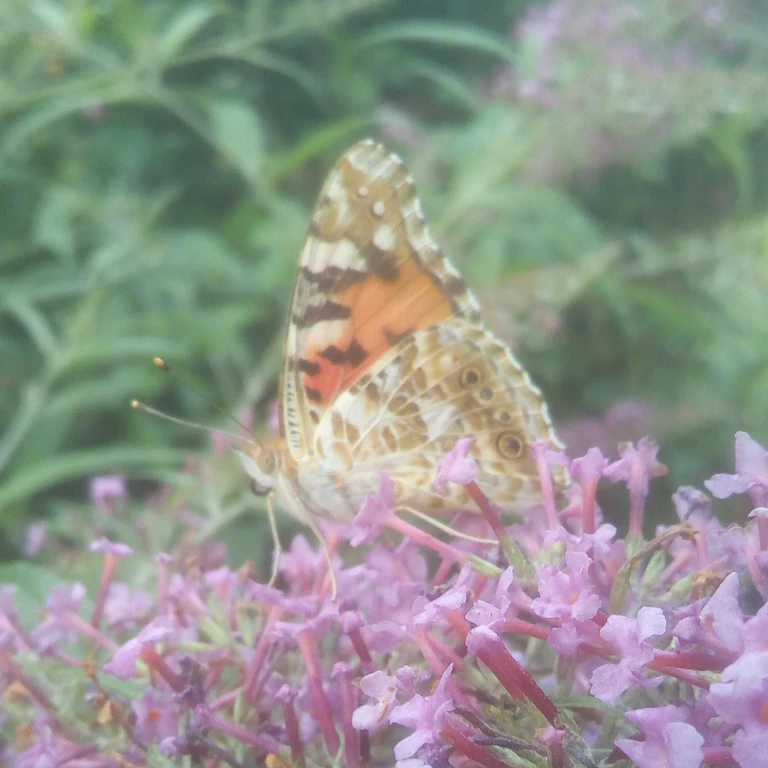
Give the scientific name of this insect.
Vanessa cardui
